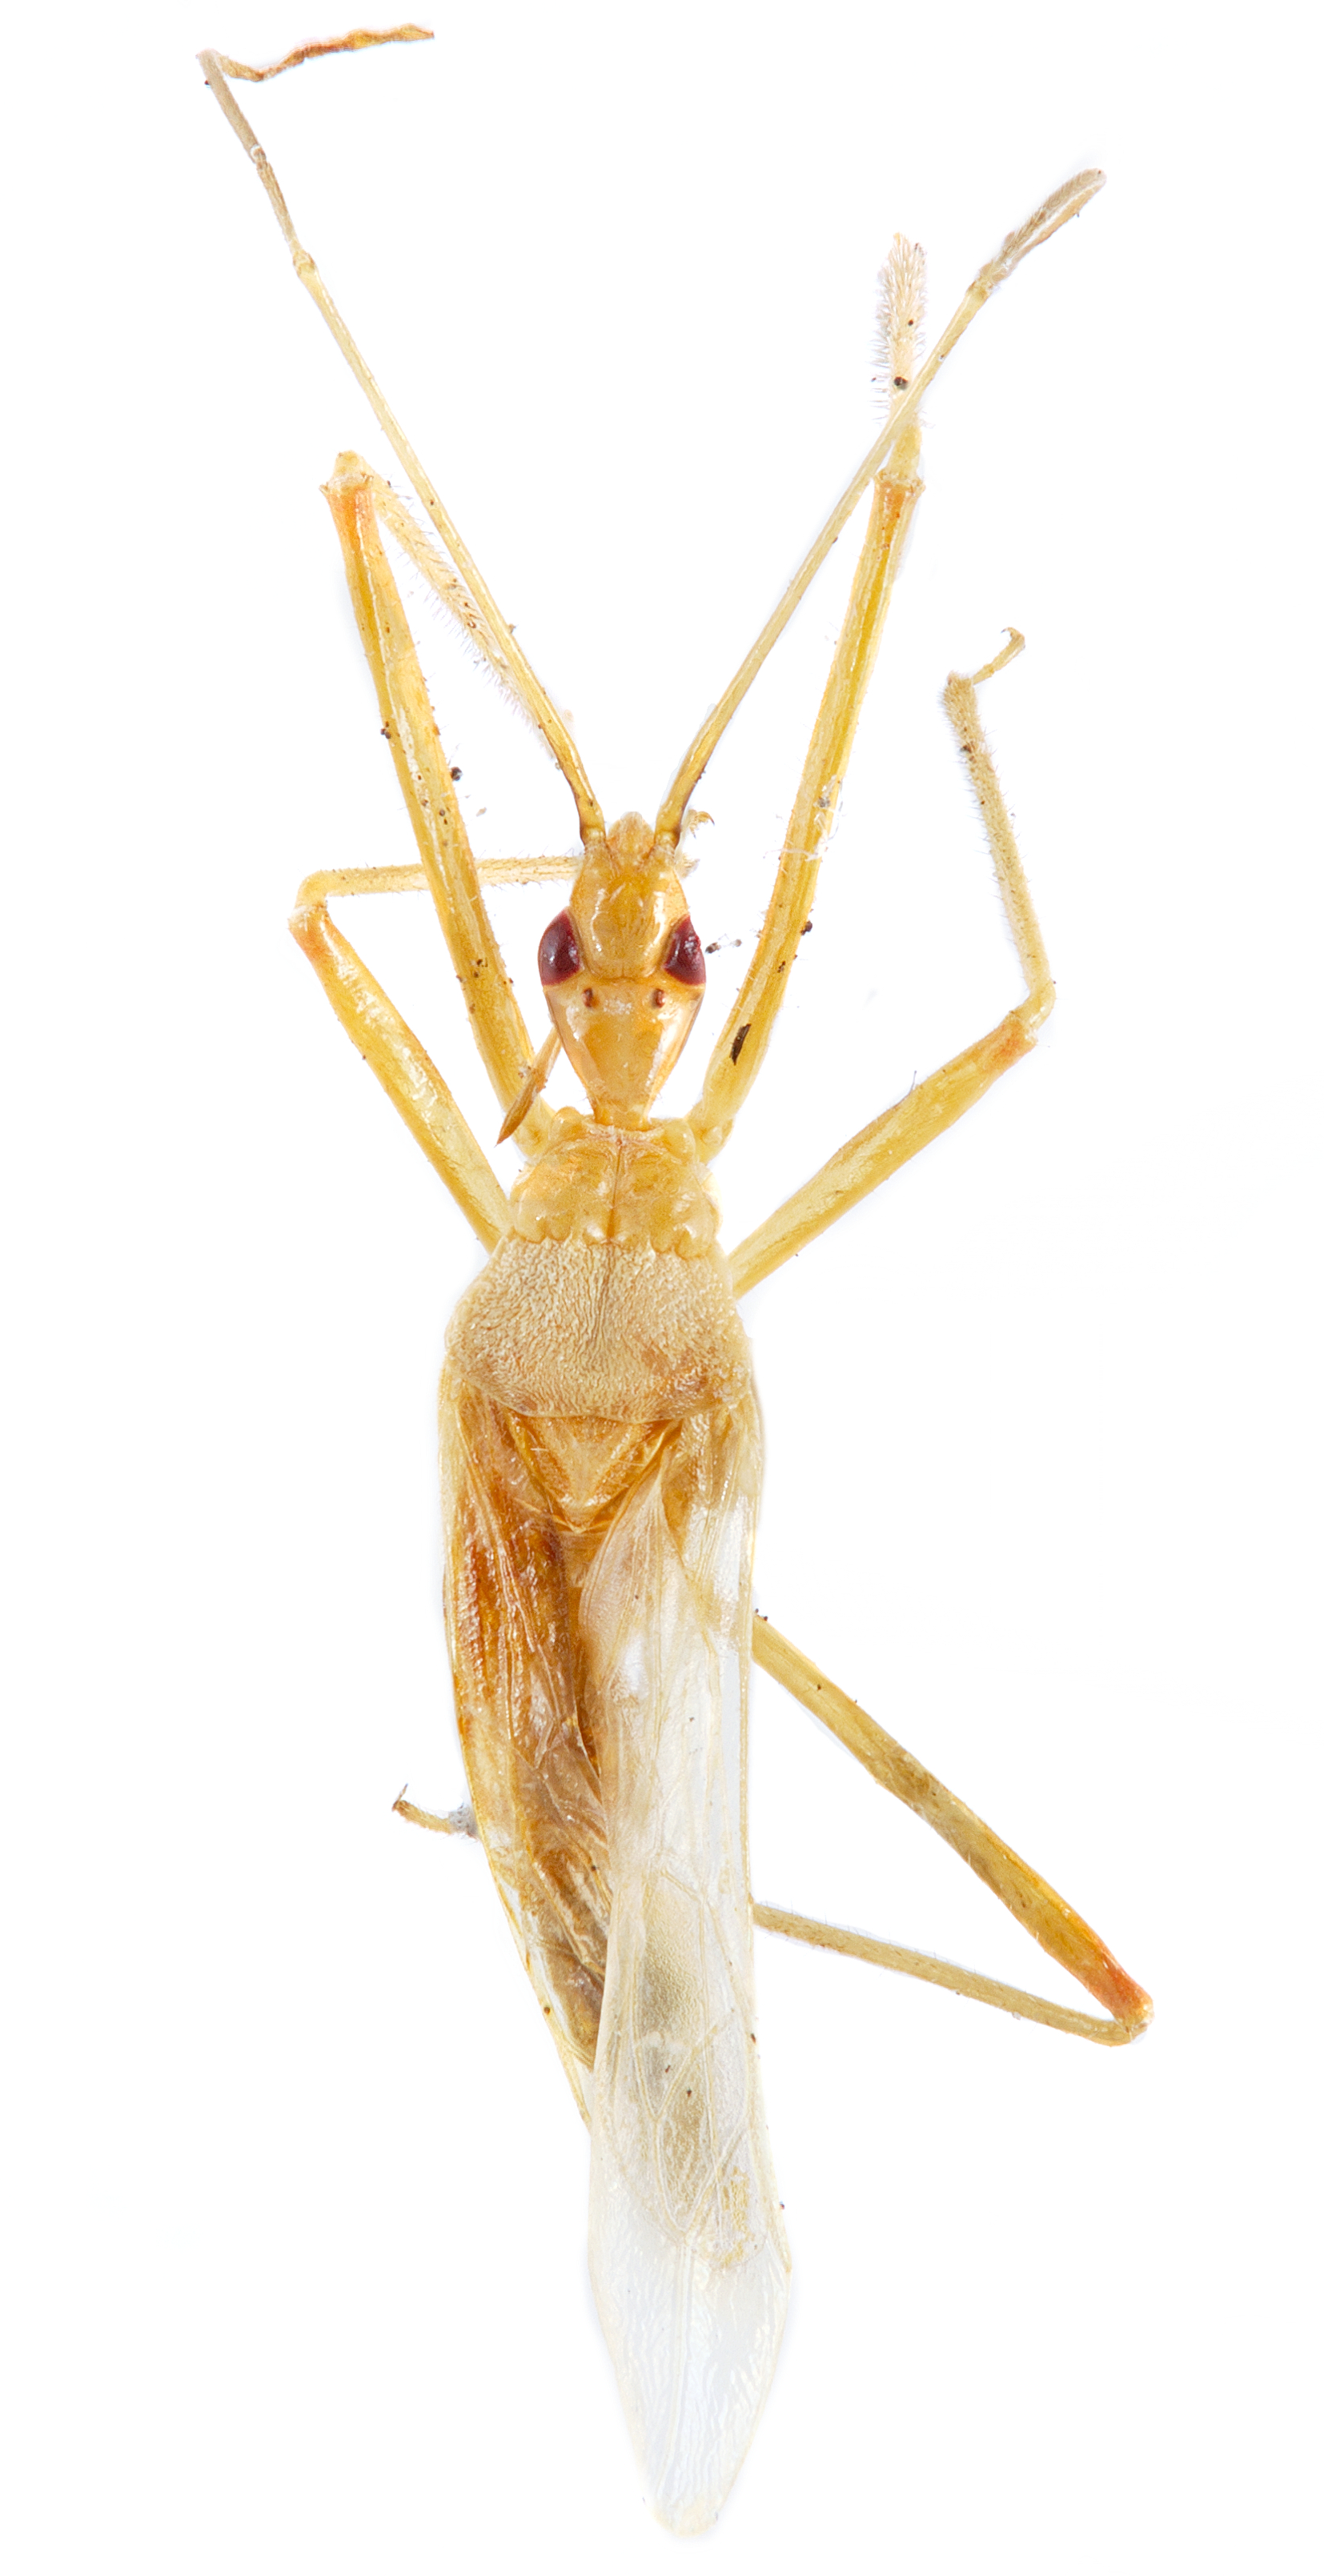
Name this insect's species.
Atopozelus pallens
